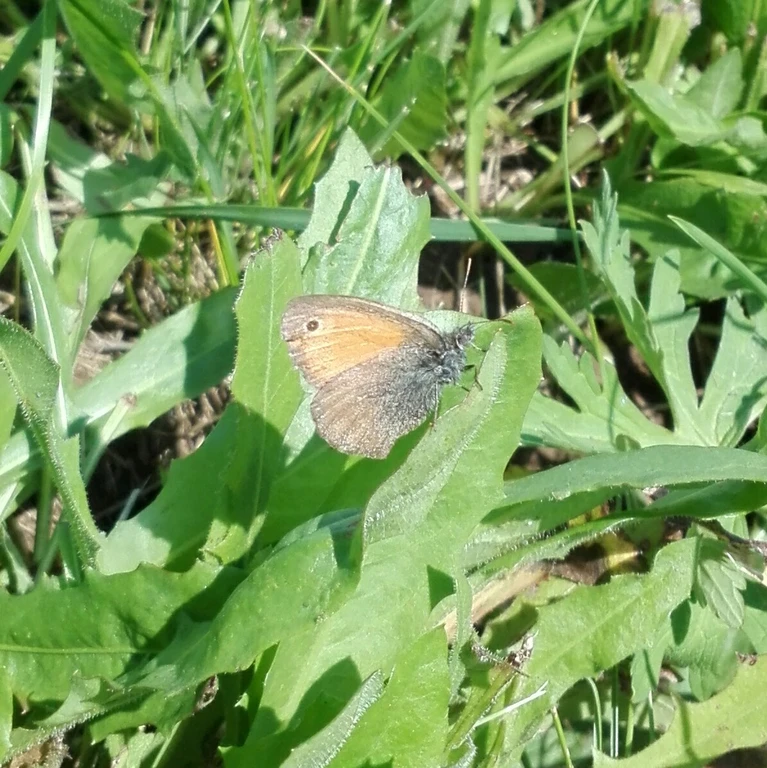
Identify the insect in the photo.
Coenonympha pamphilus
